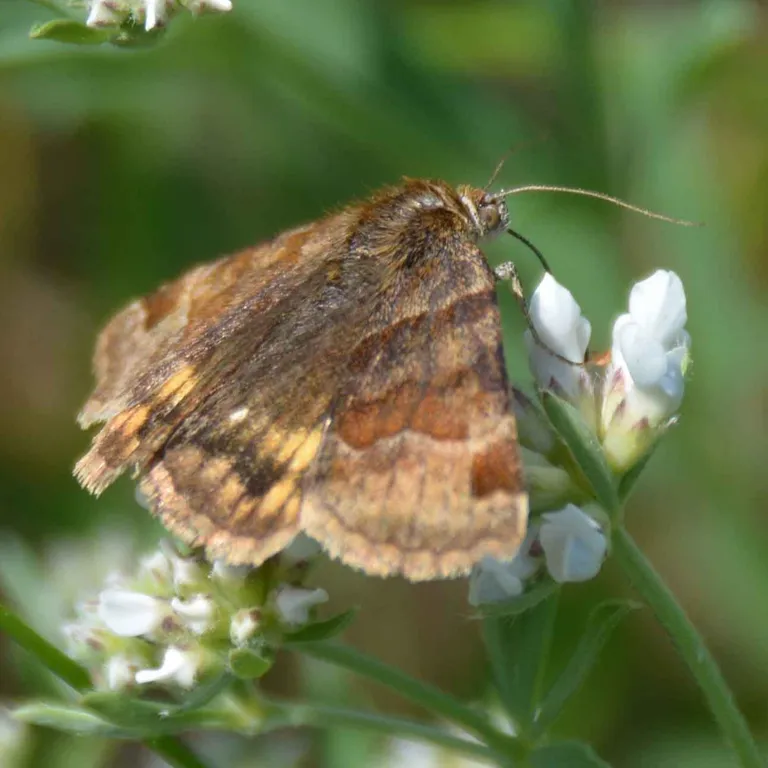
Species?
Euclidia glyphica
